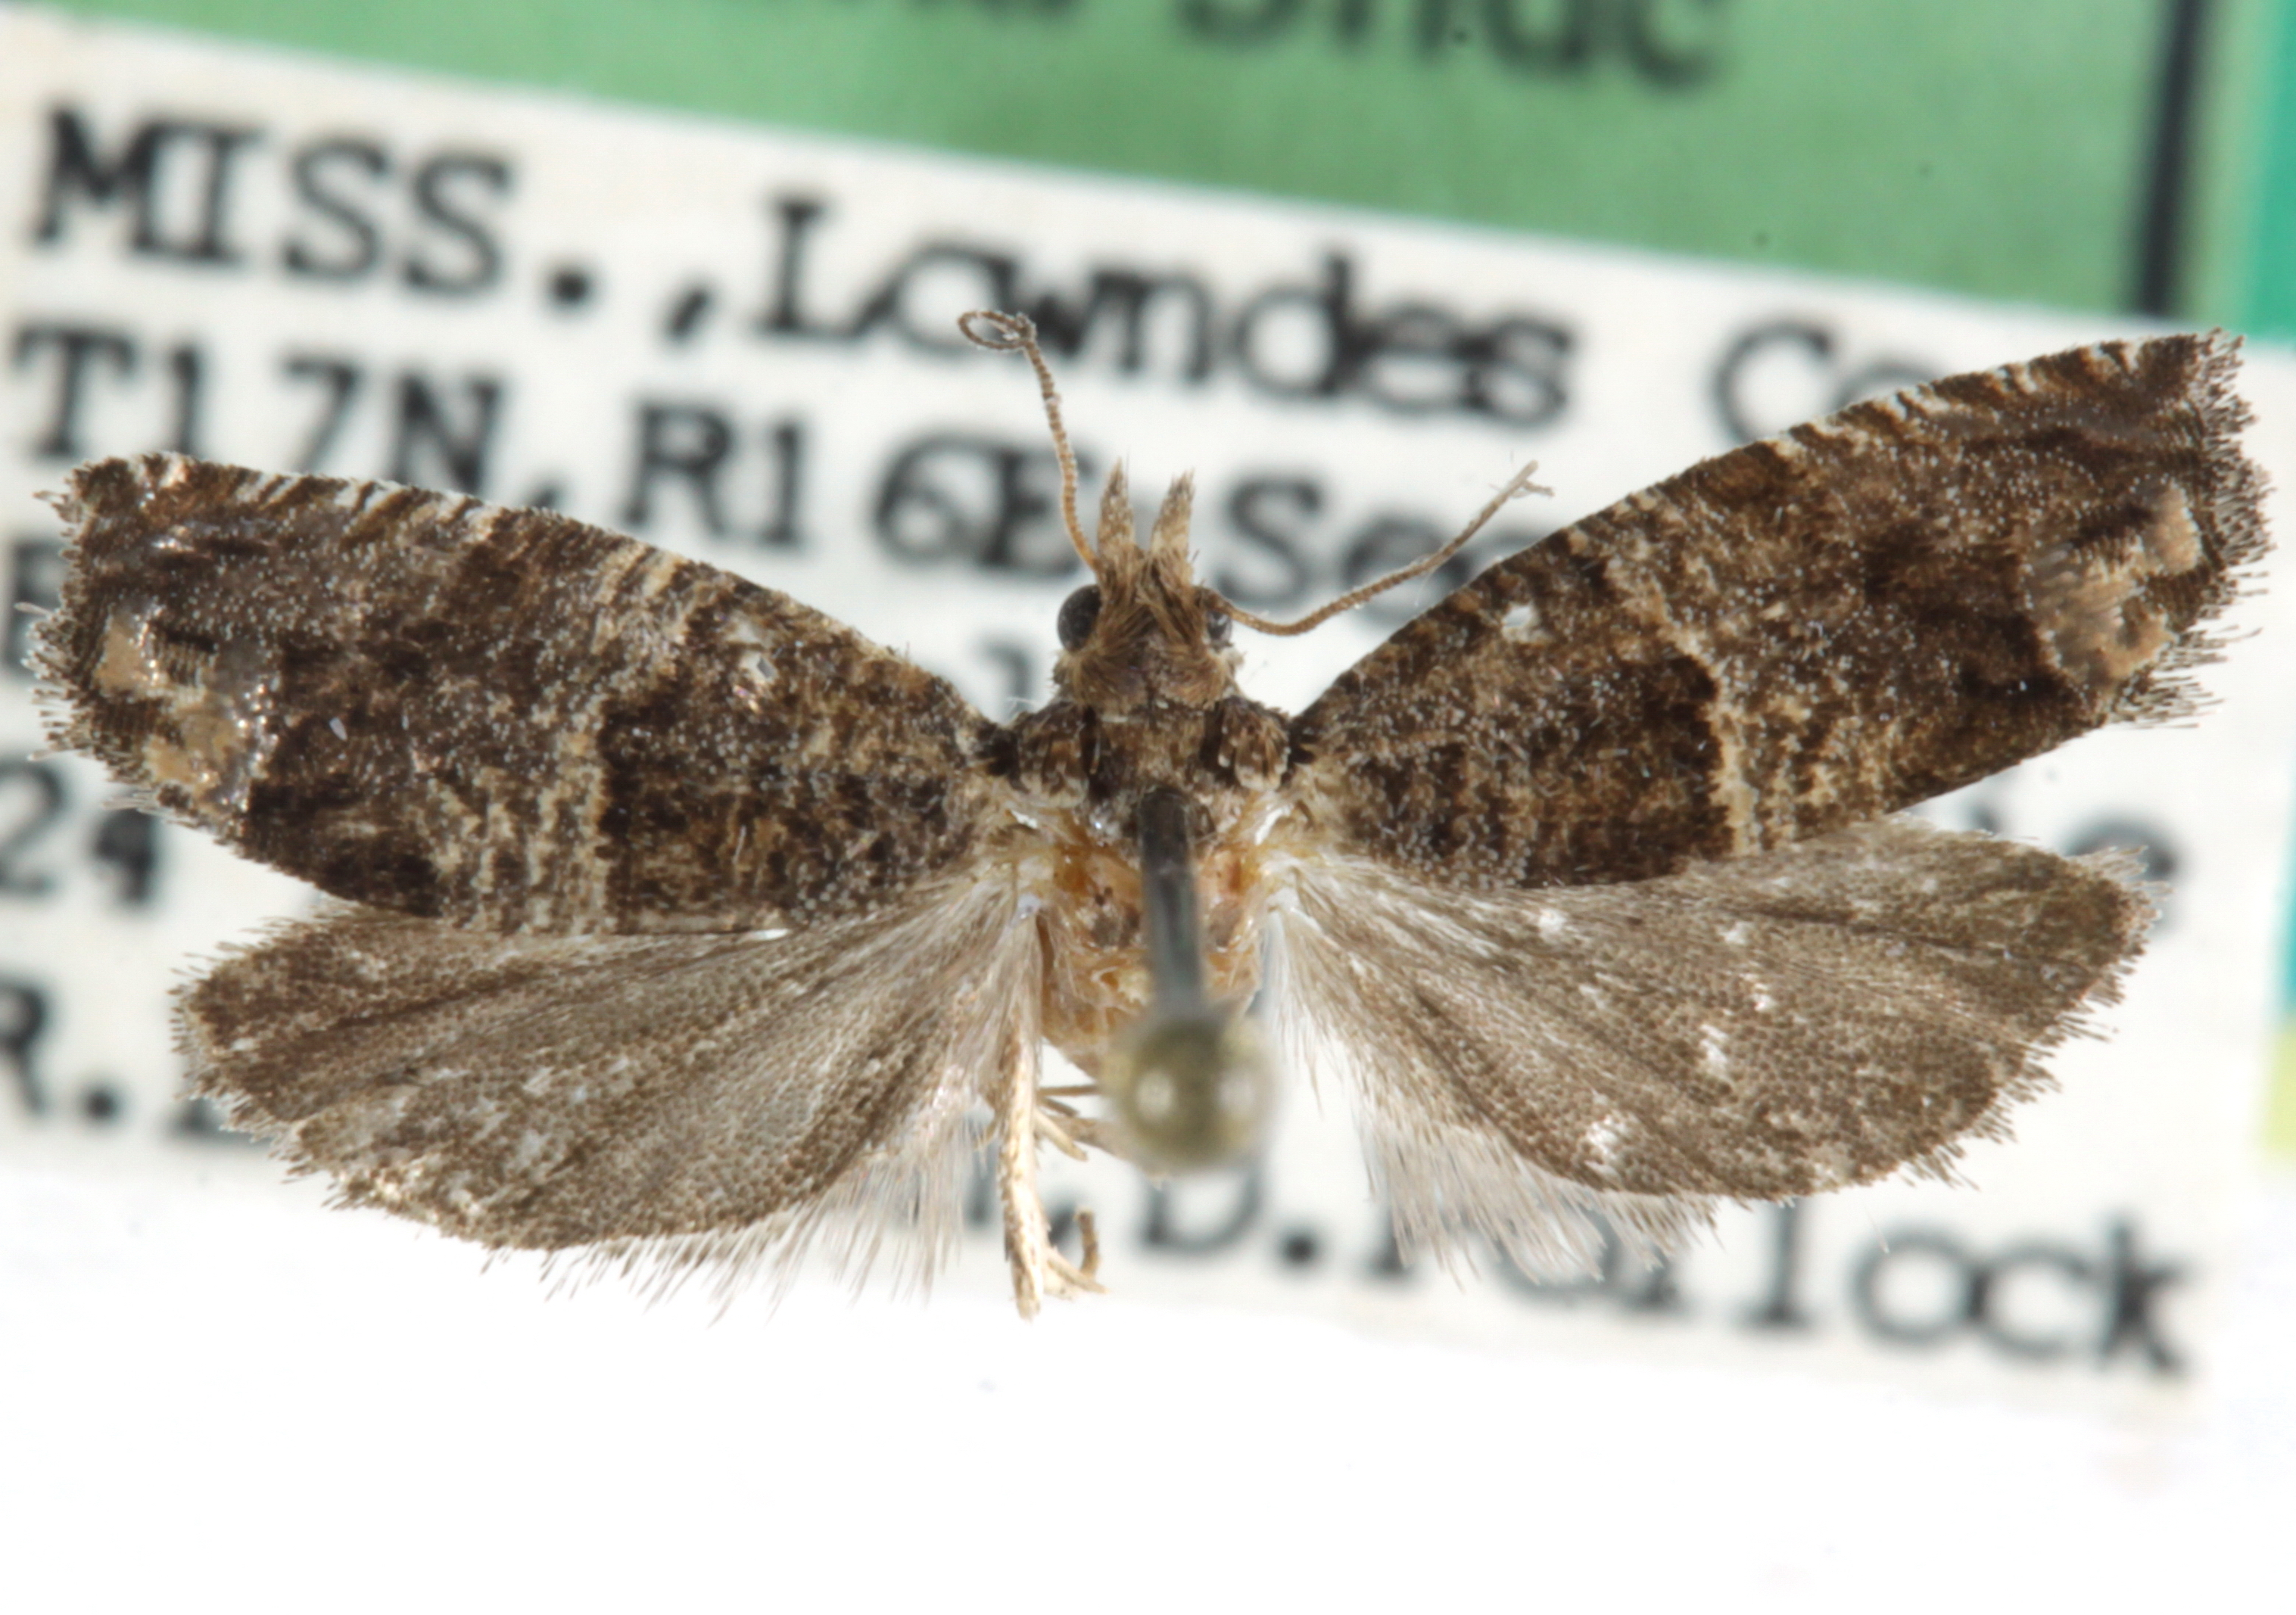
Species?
Pelochrista lynxana
